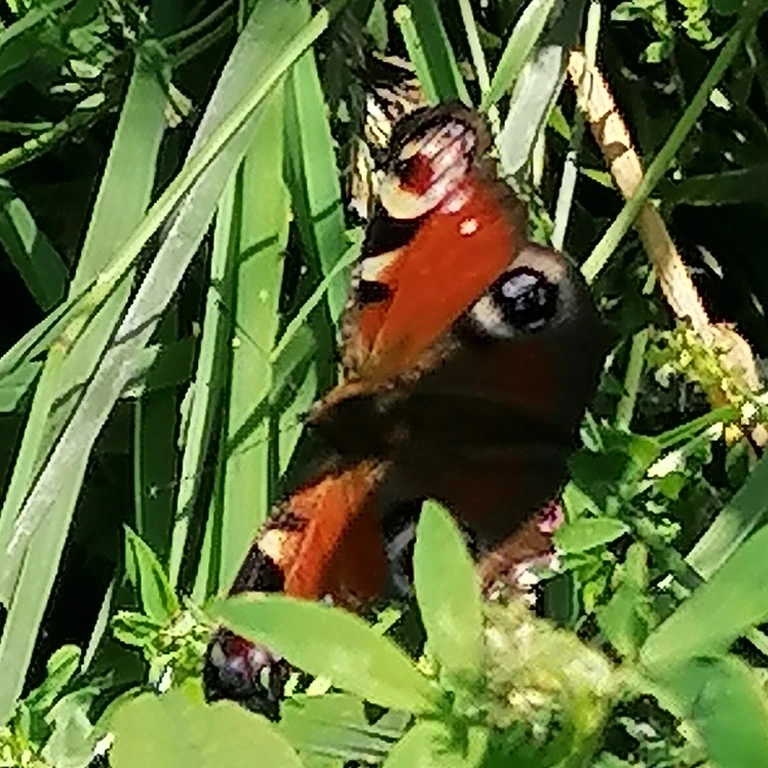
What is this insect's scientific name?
Aglais io
